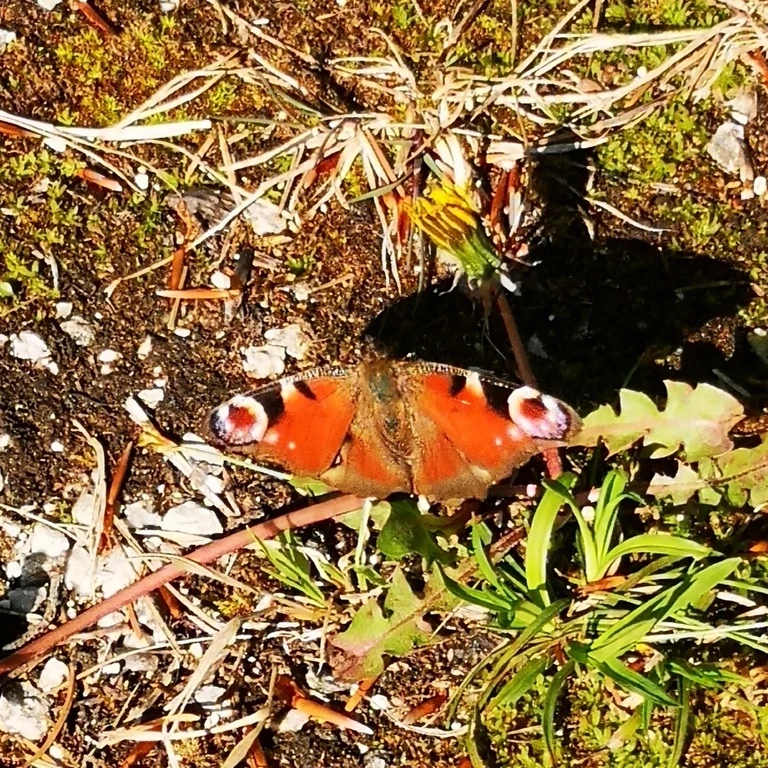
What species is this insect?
Aglais io
